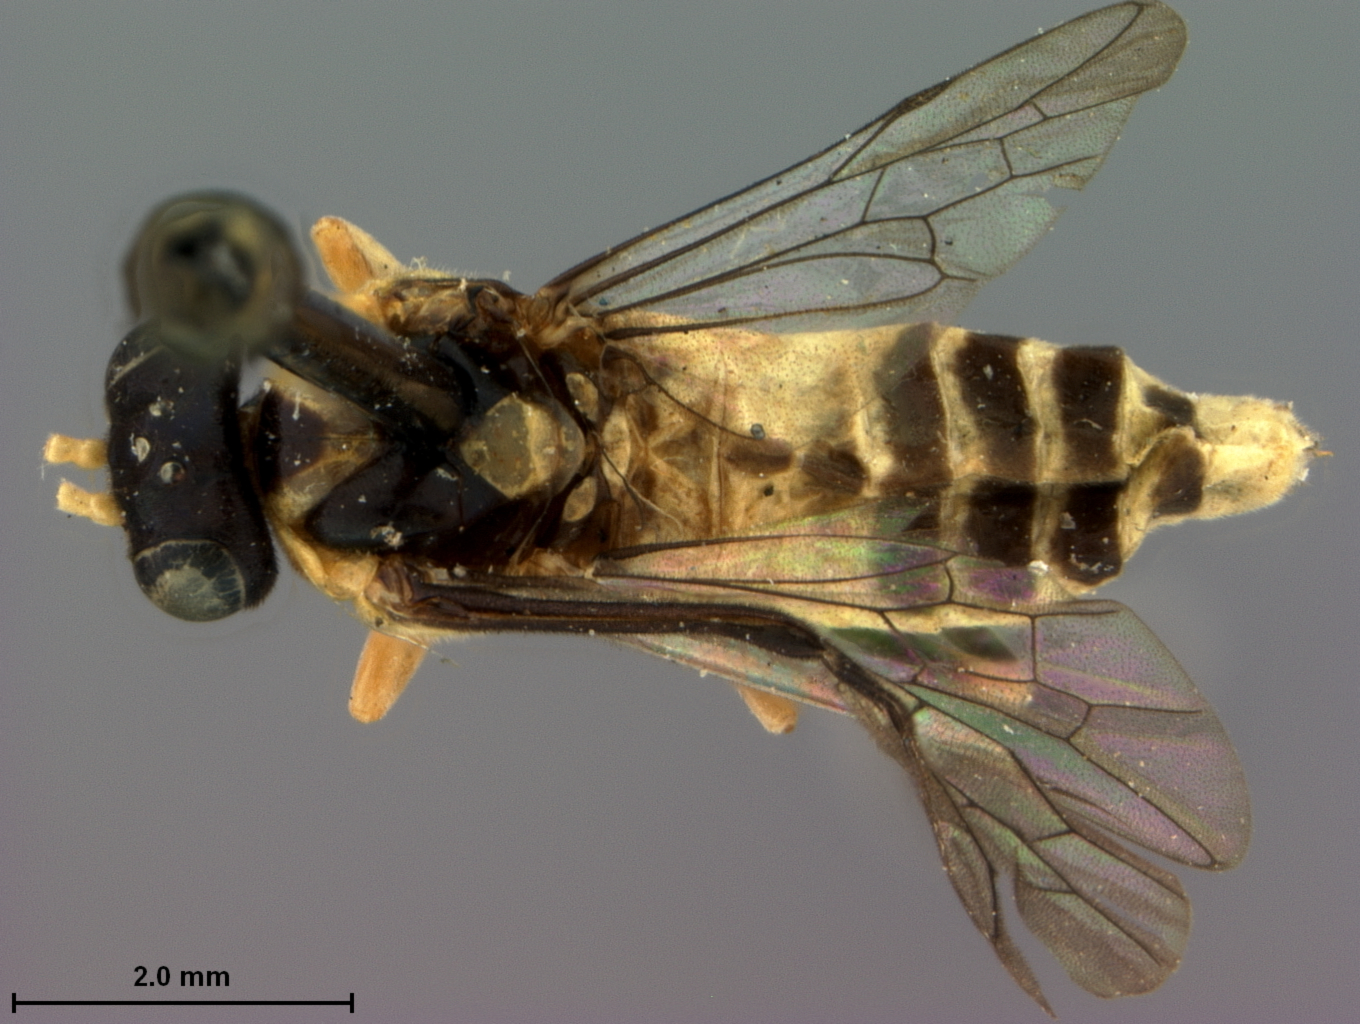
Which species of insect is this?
Stromboceros pallidicornis
